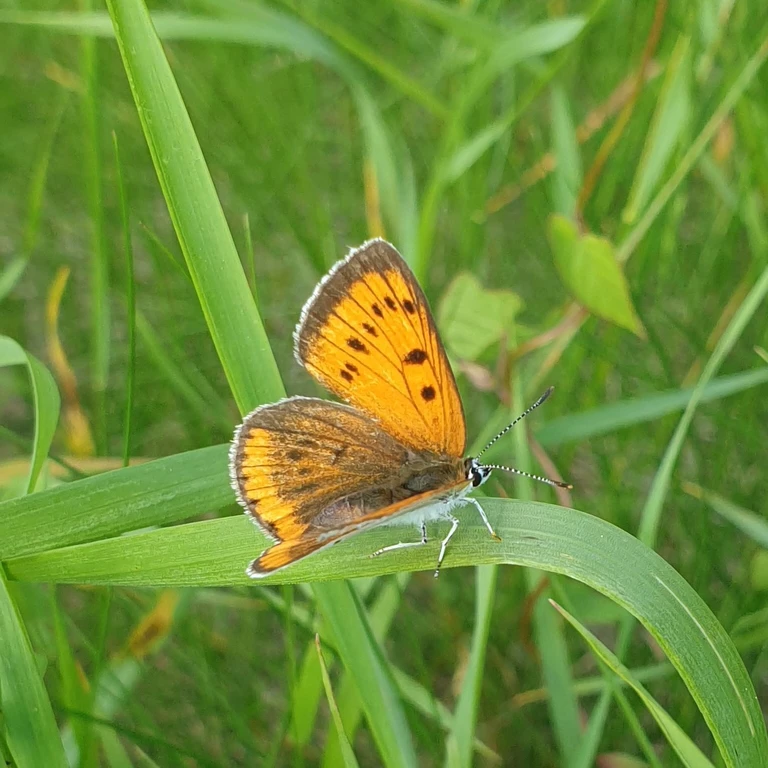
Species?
Lycaena dispar
